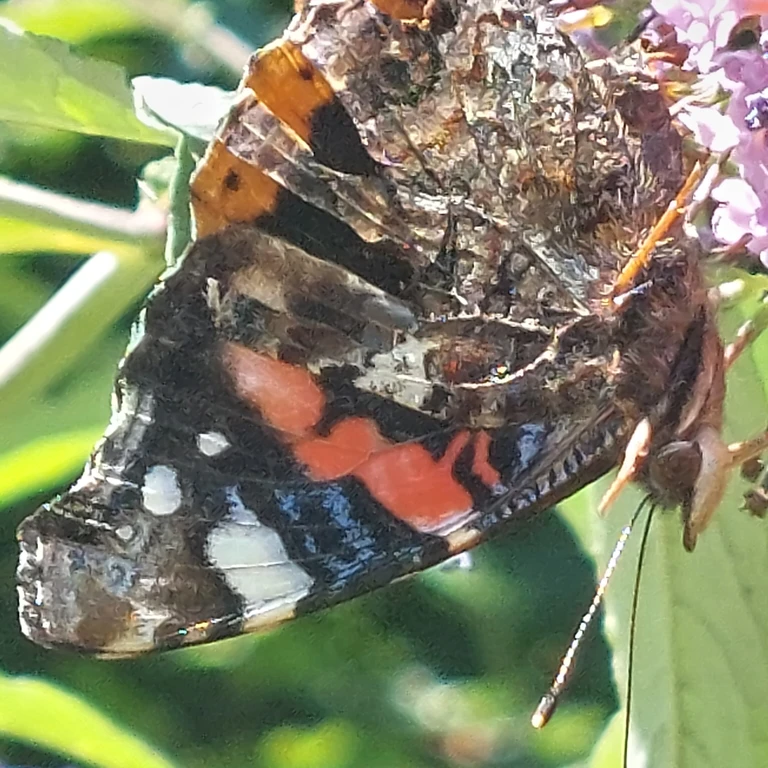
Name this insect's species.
Vanessa atalanta
